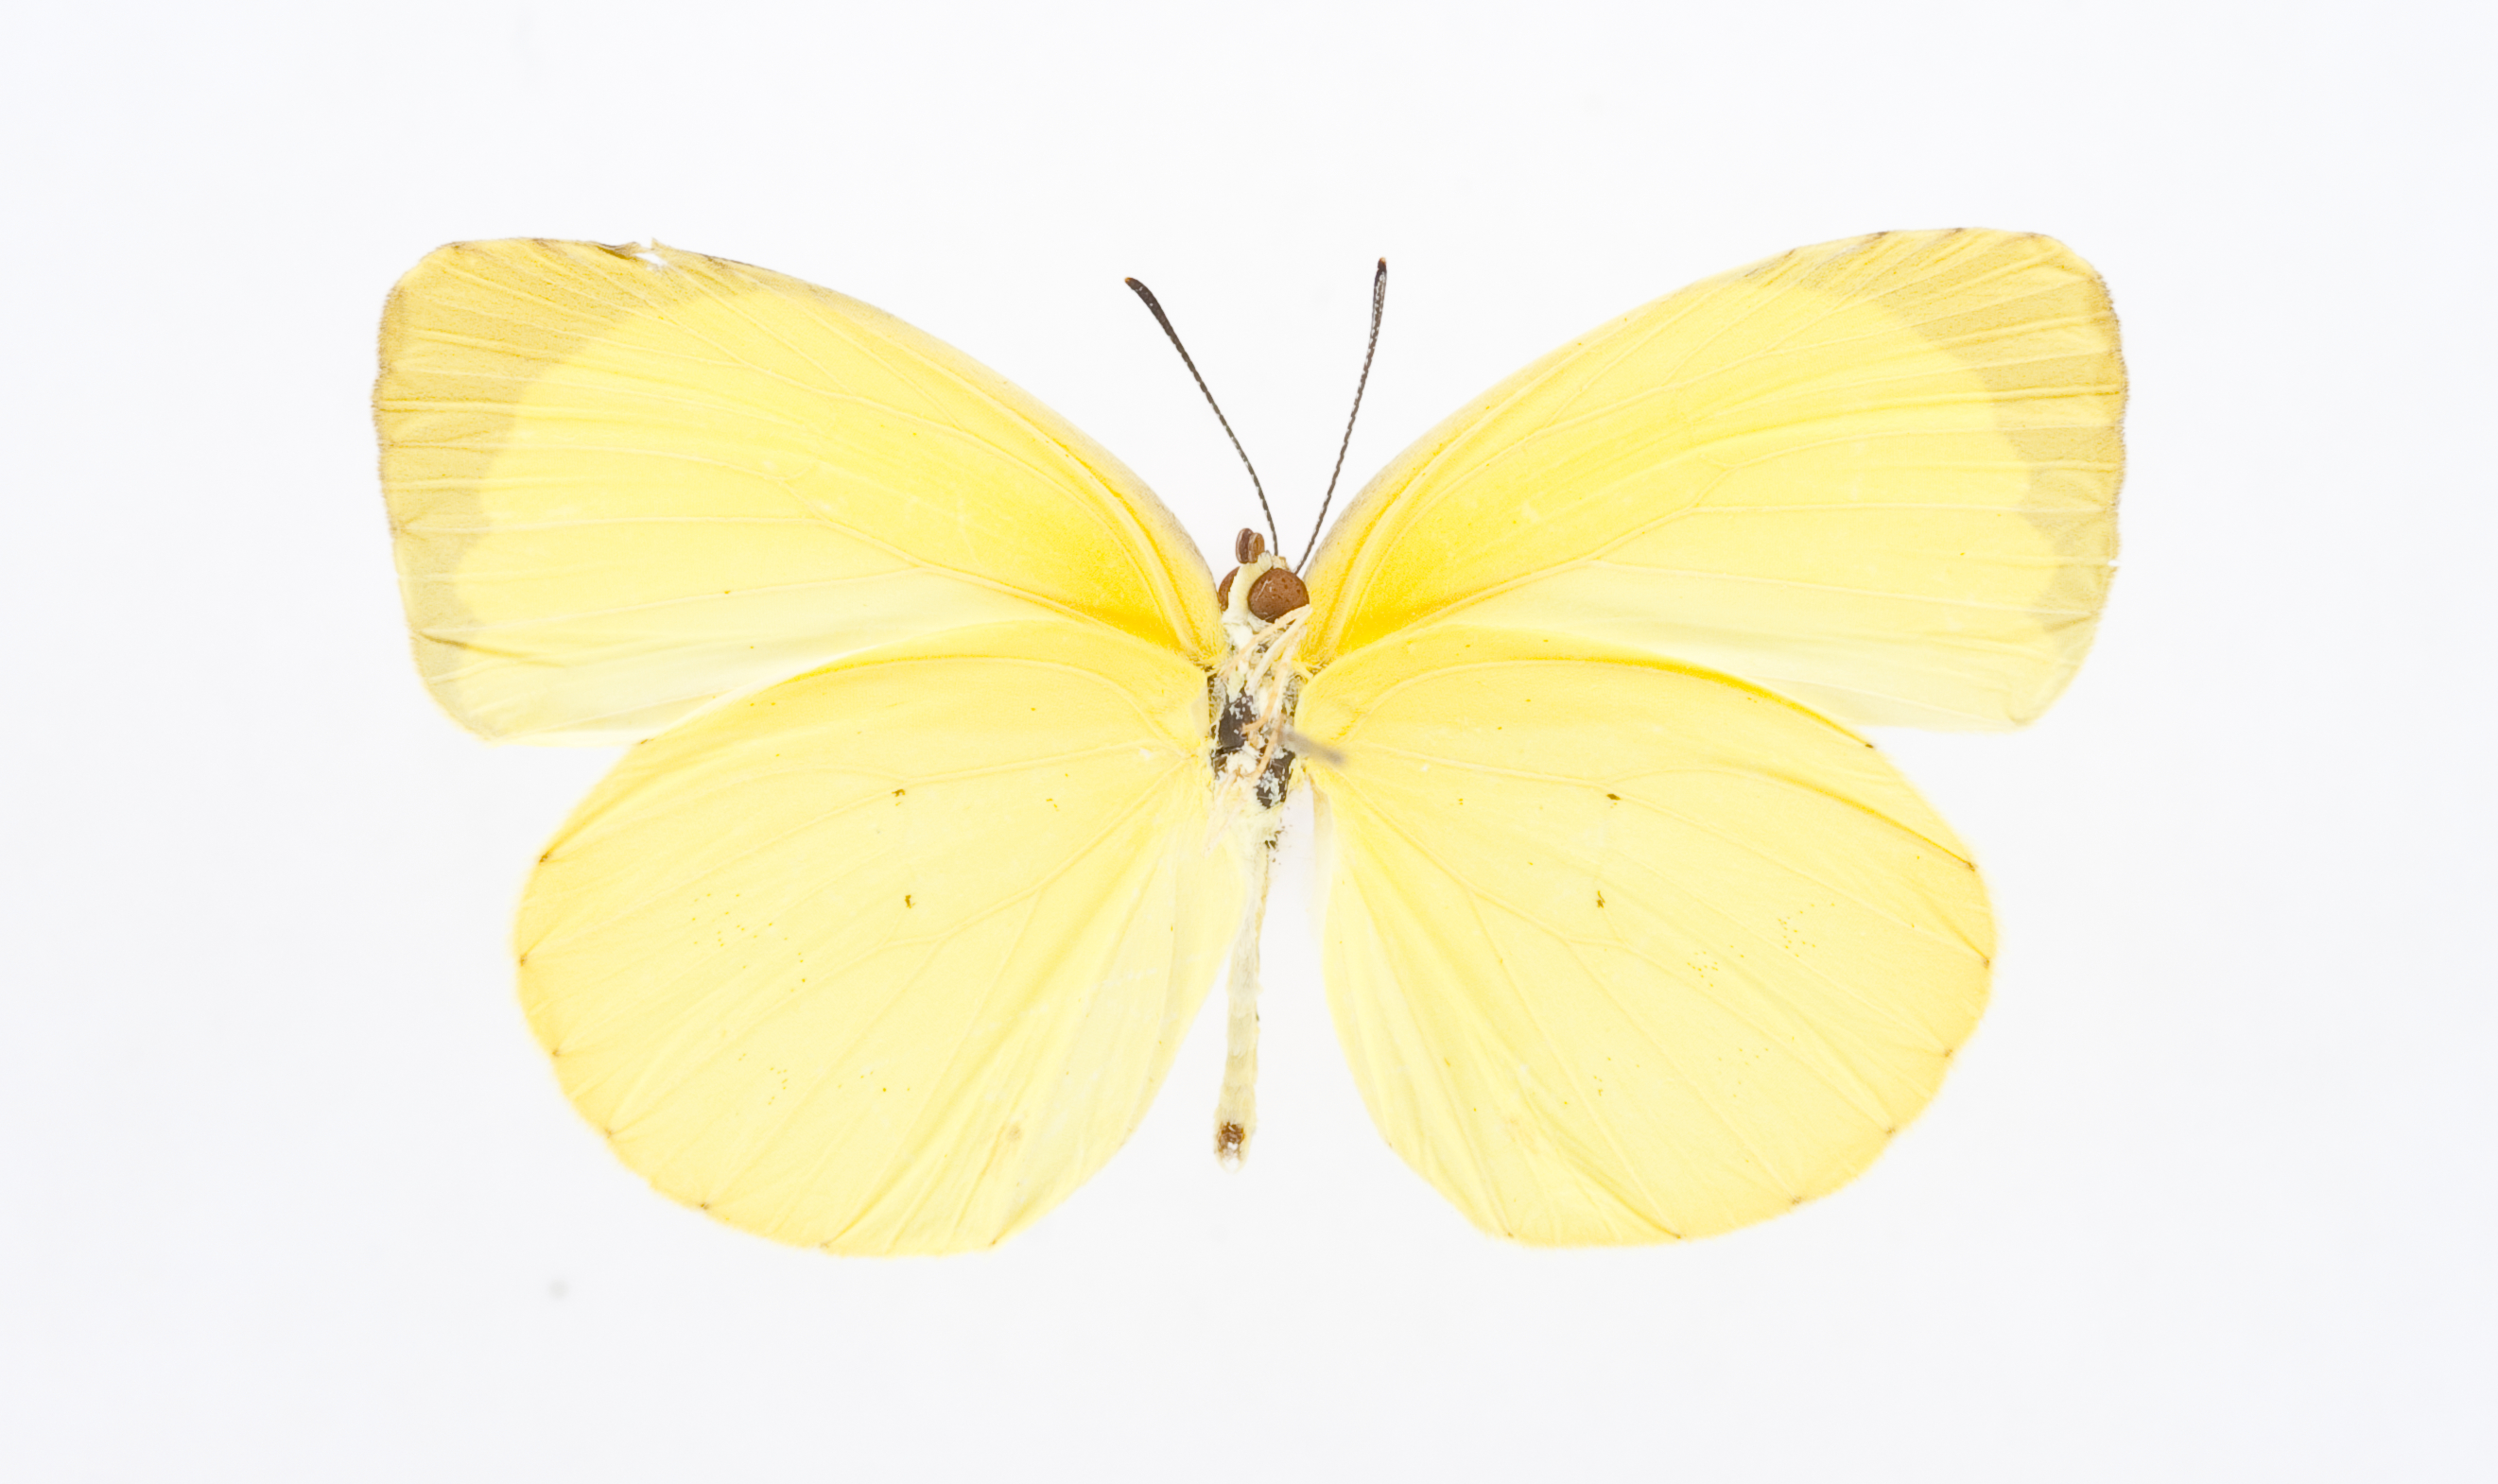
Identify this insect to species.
Pyrisitia leuce
